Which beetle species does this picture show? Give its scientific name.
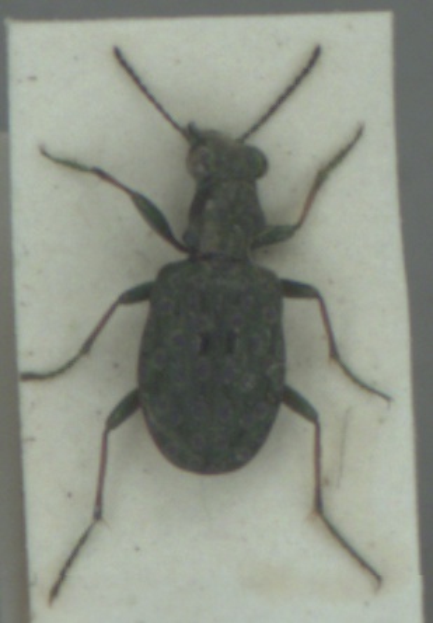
Elaphrus riparius
